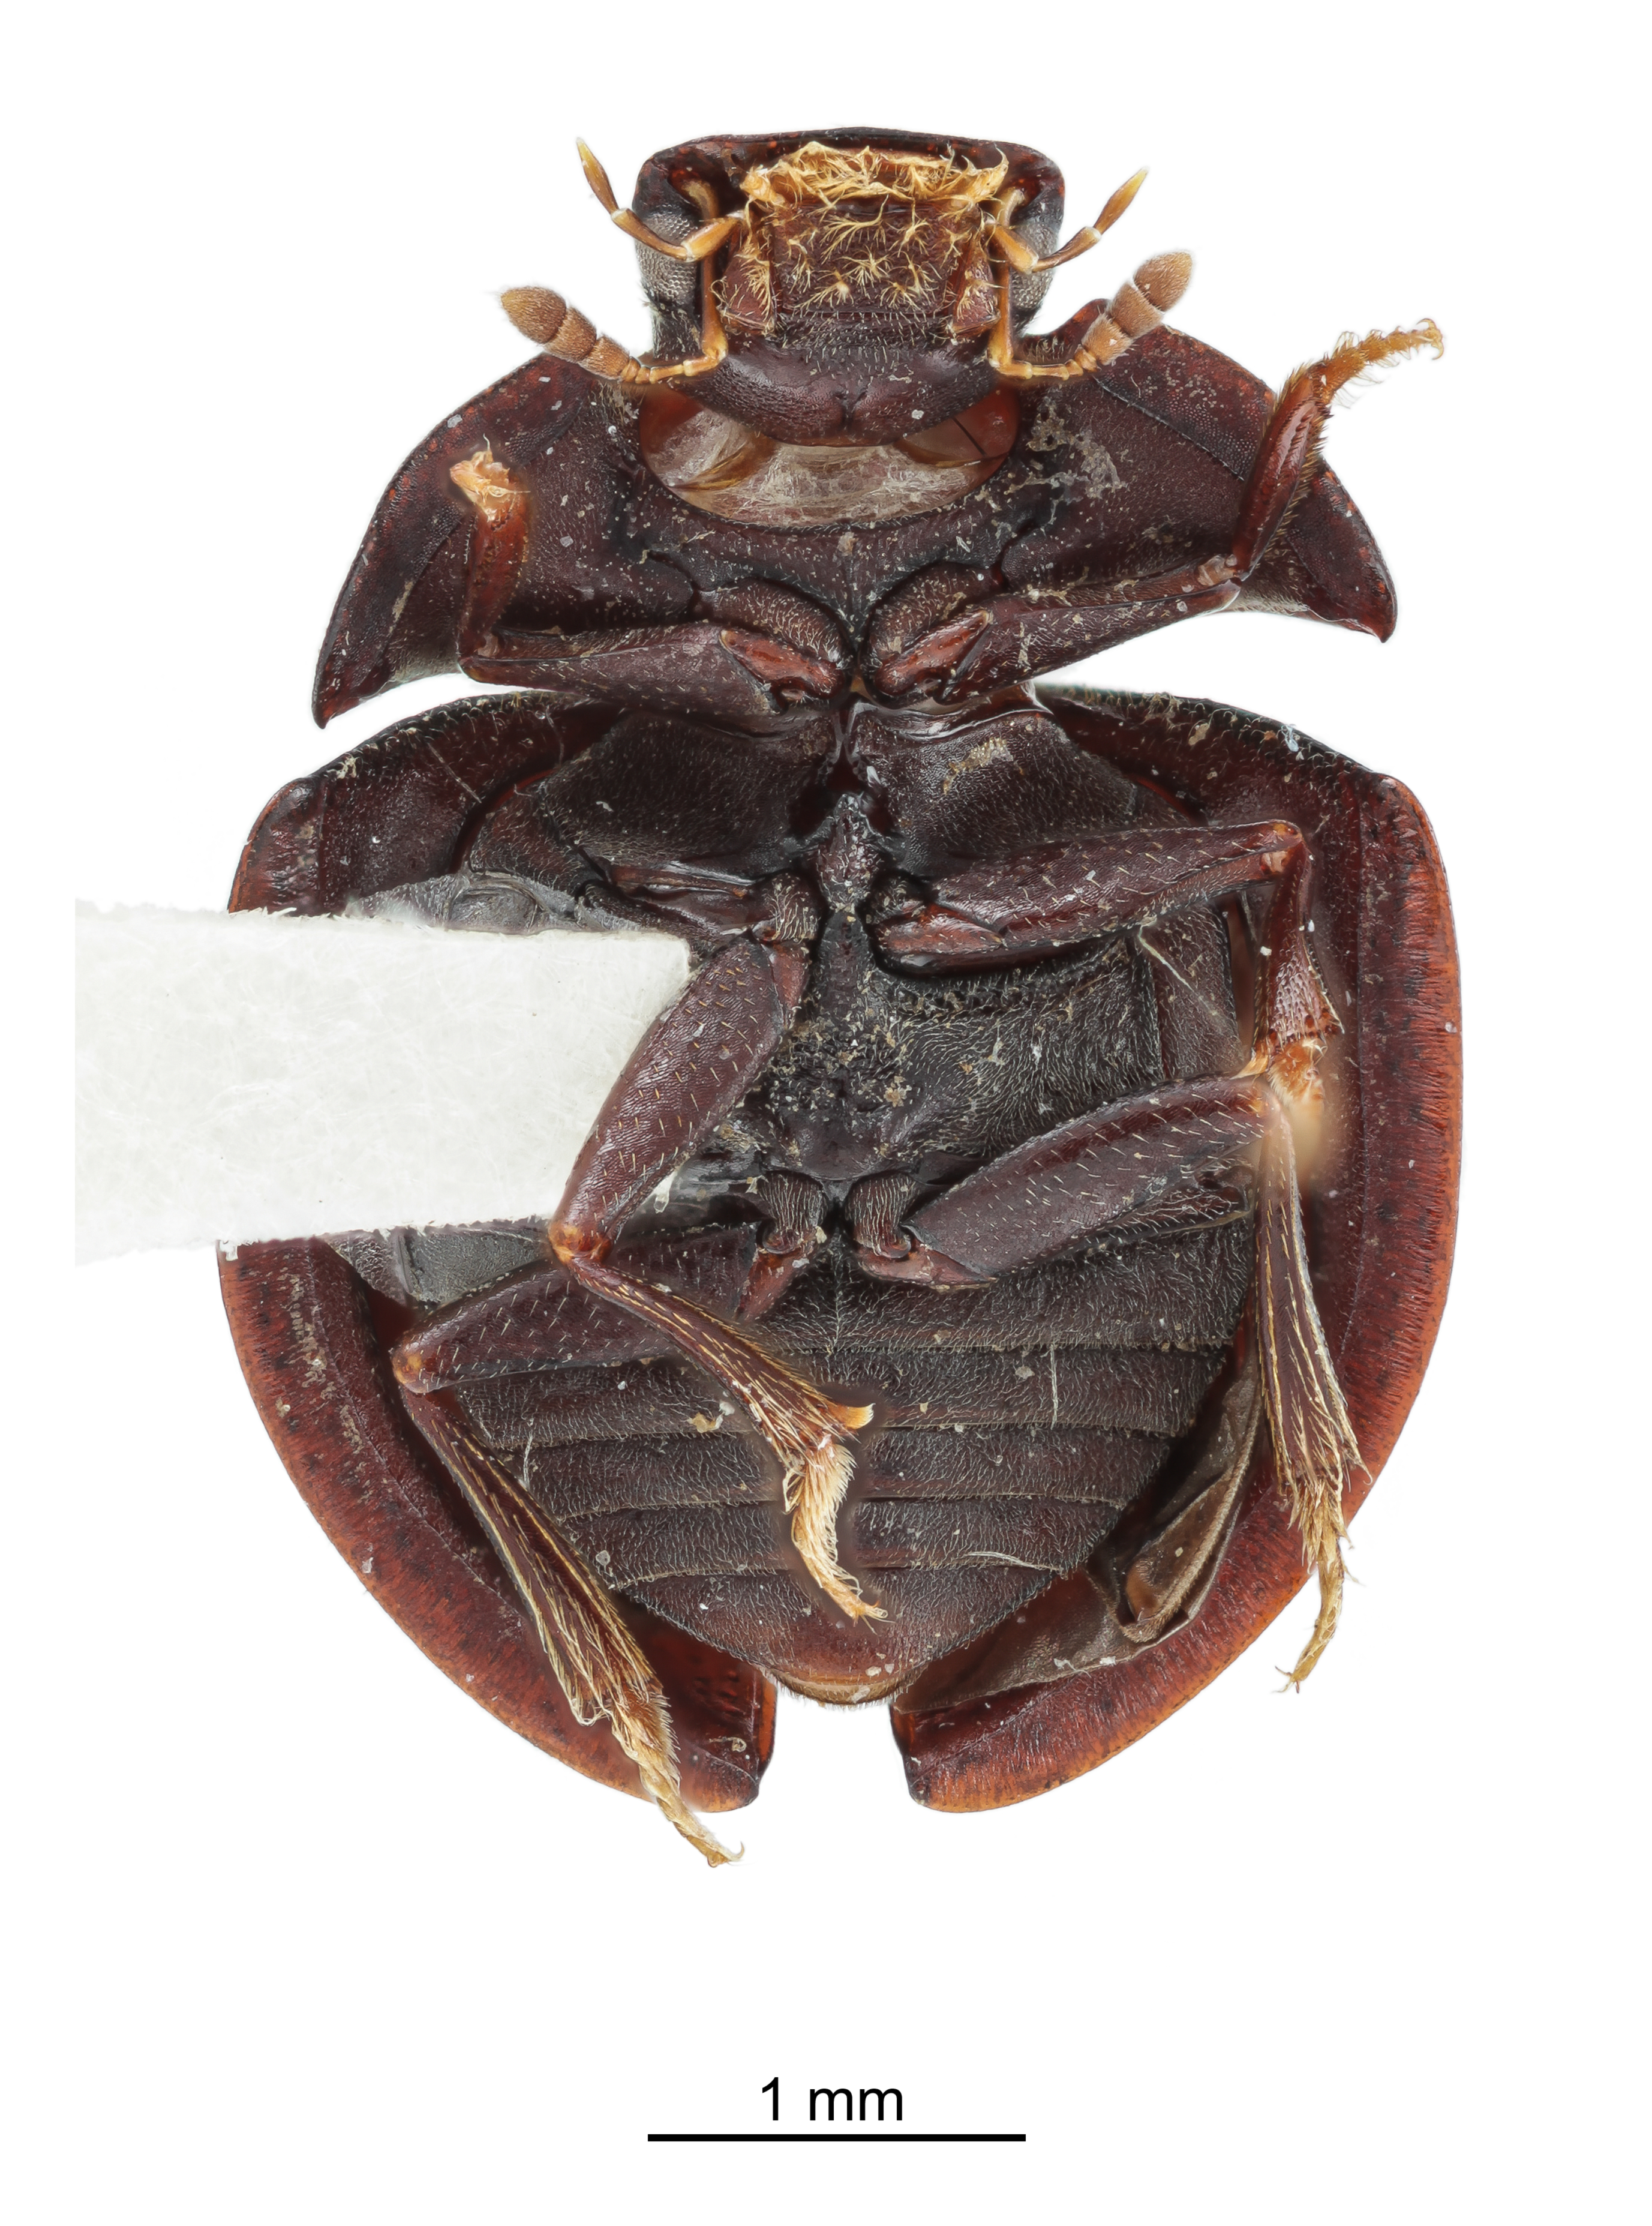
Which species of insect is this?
Kruia chrysopelma
